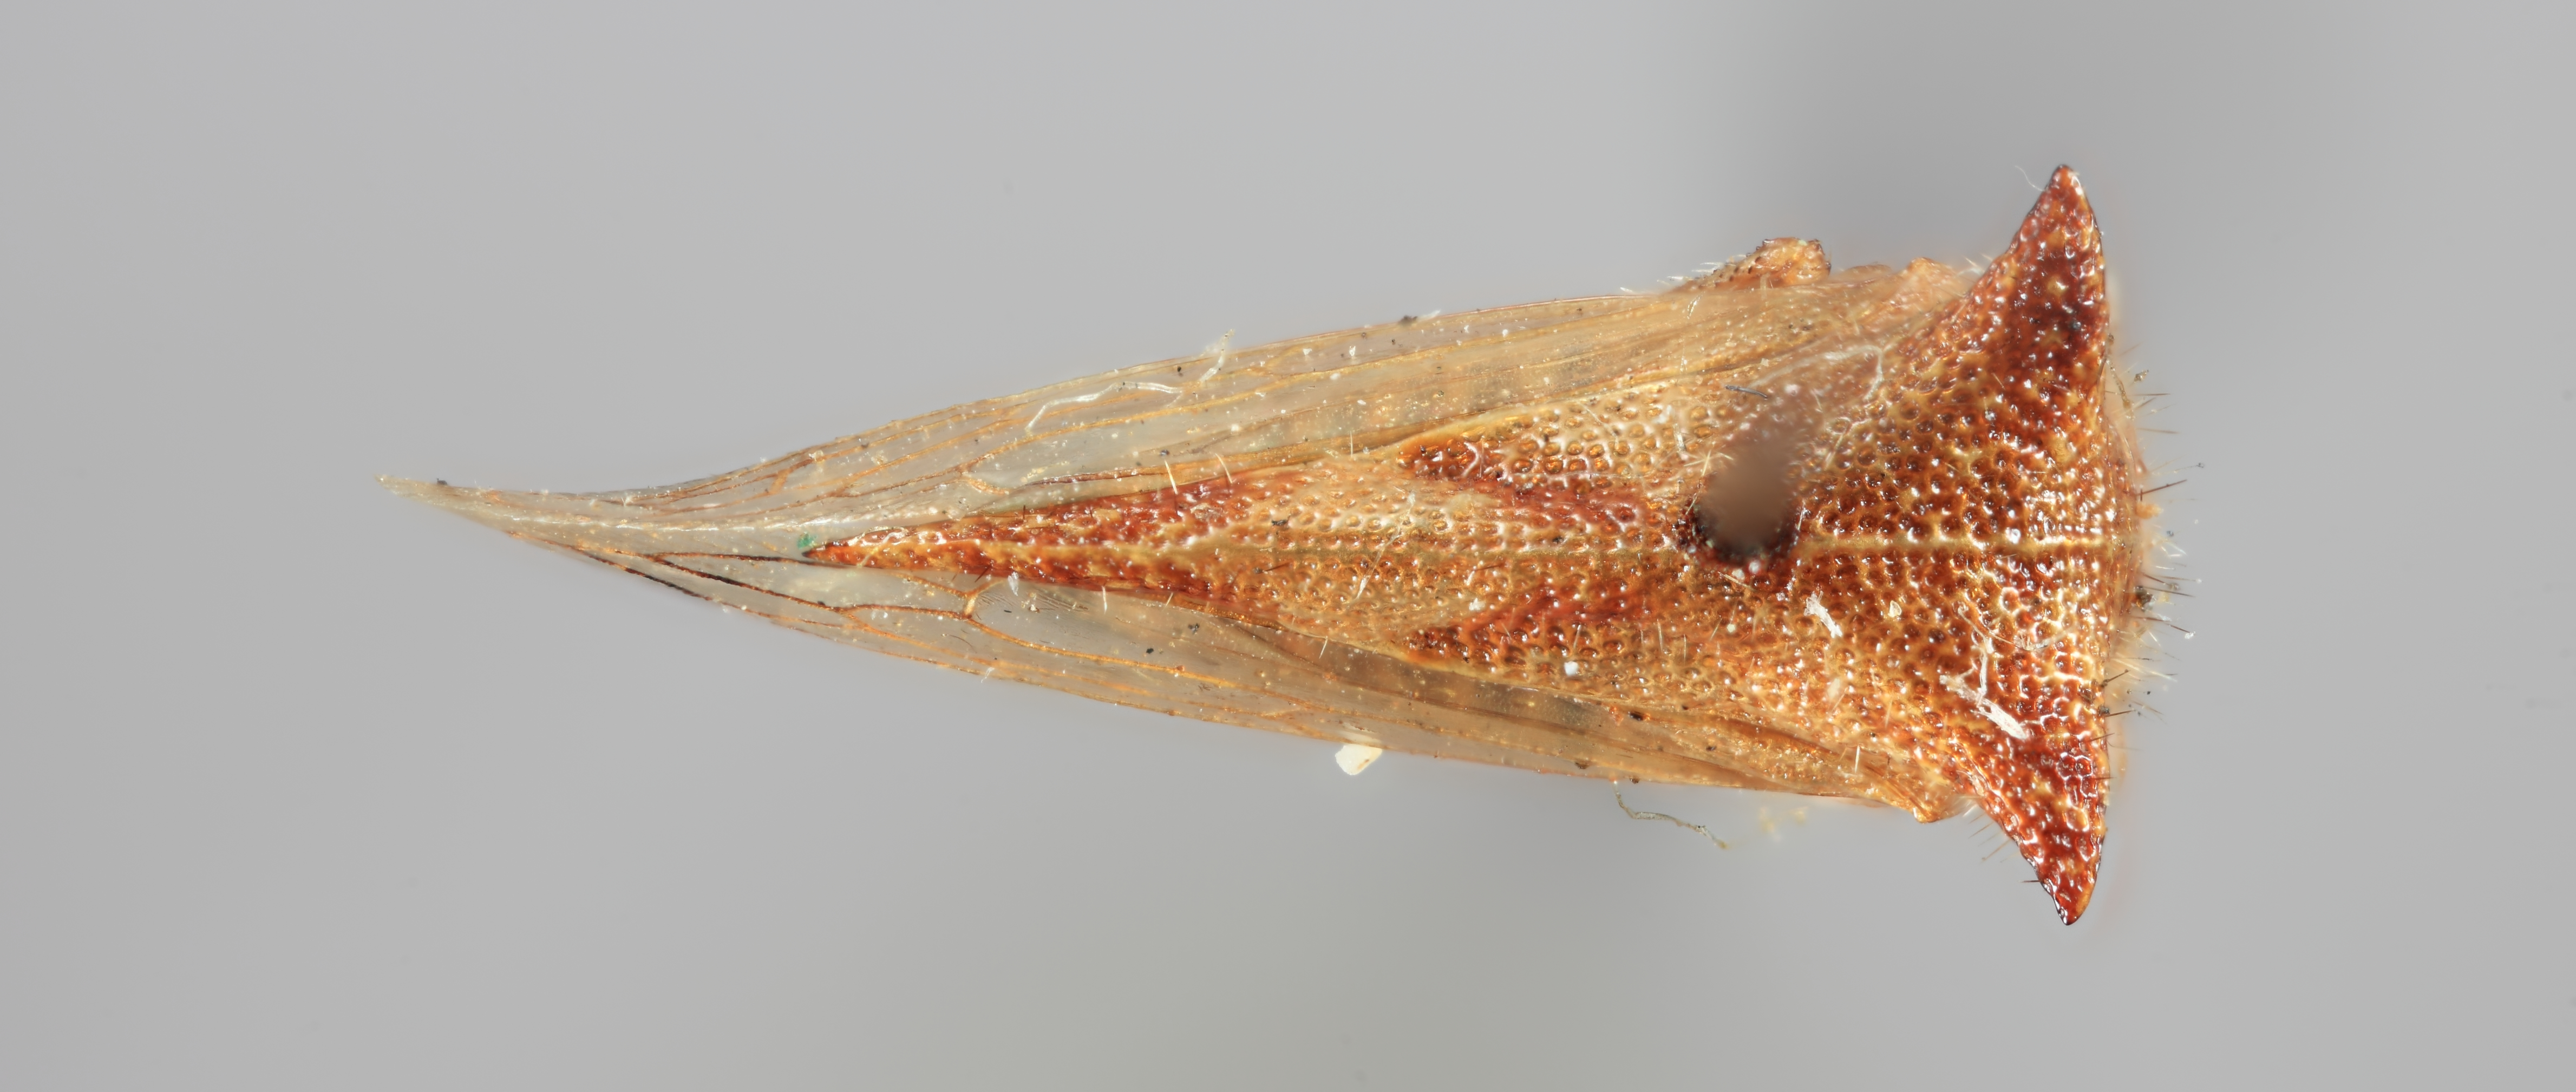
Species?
Centrogonia pinguicornis
